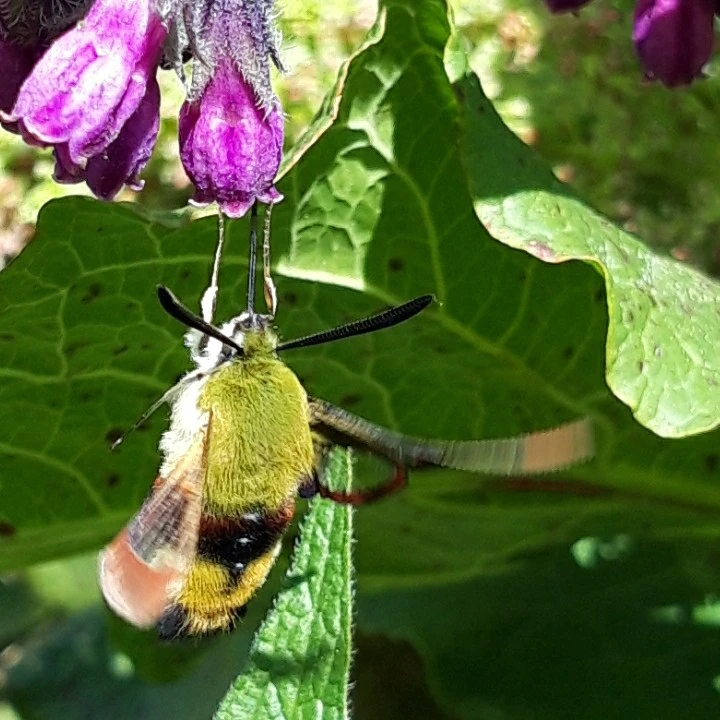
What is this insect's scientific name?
Hemaris fuciformis
